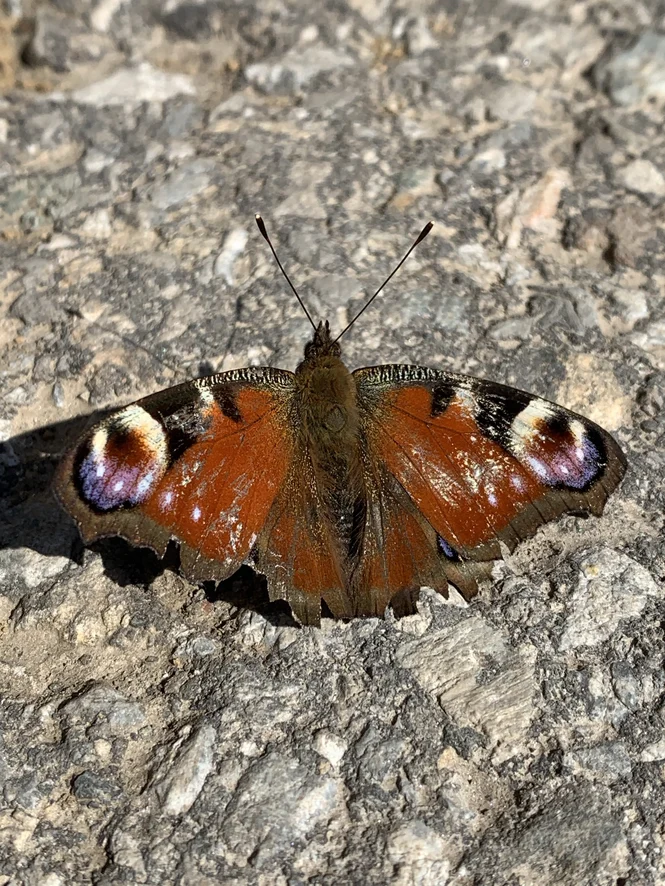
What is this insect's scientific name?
Aglais io
